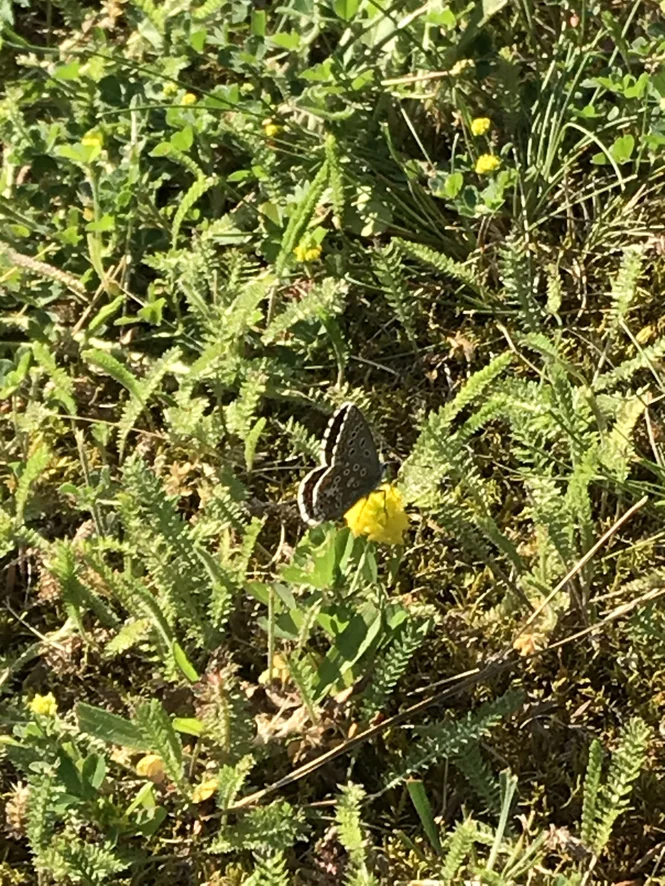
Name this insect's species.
Lysandra bellargus
